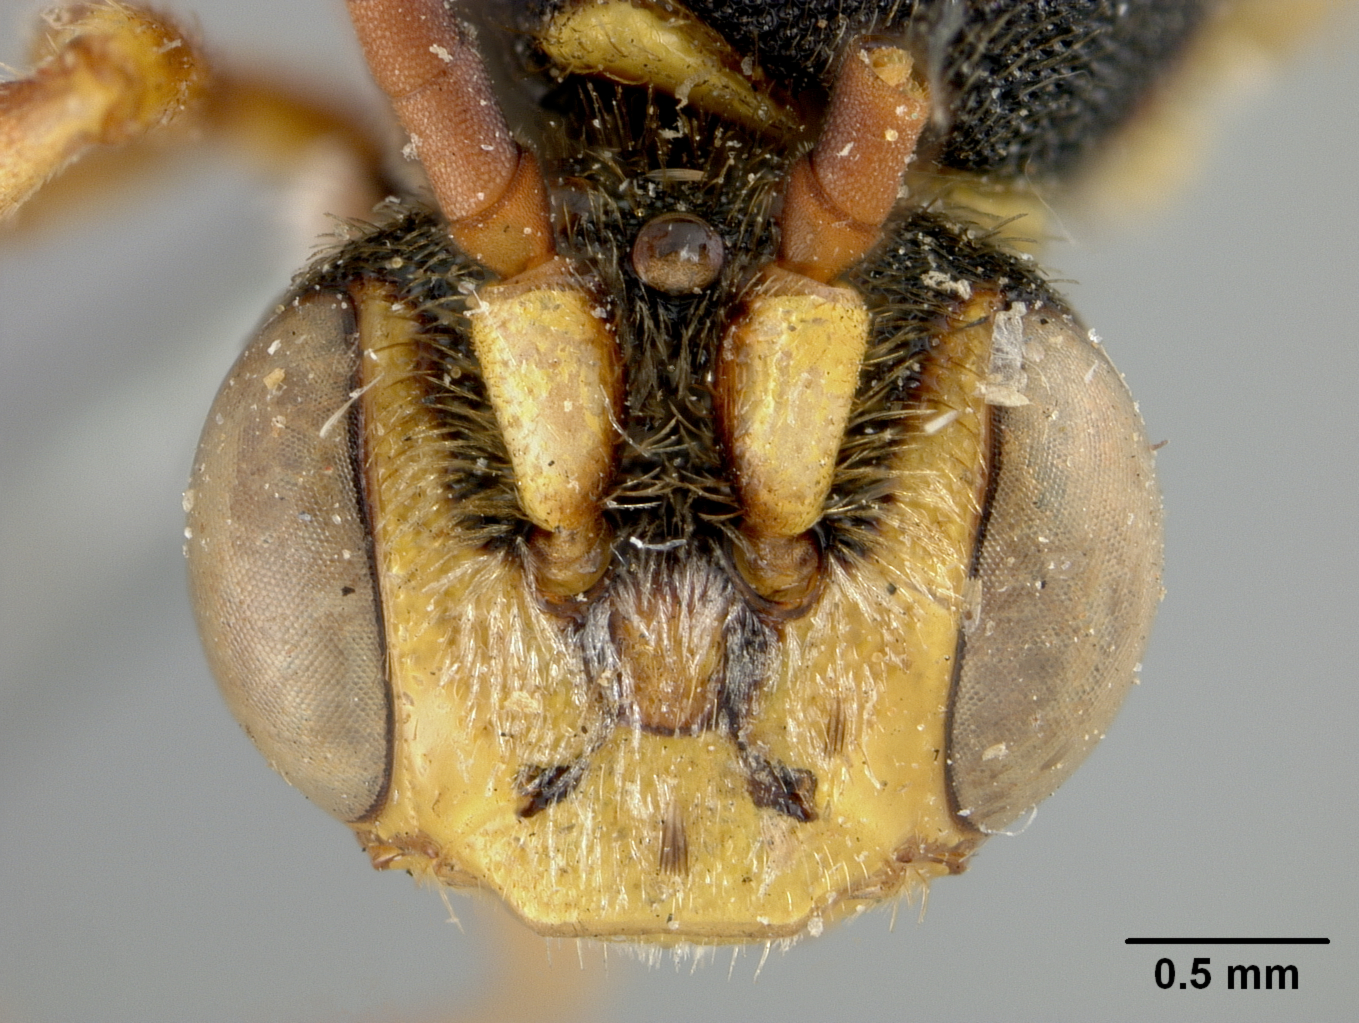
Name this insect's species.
Nomada agynia
